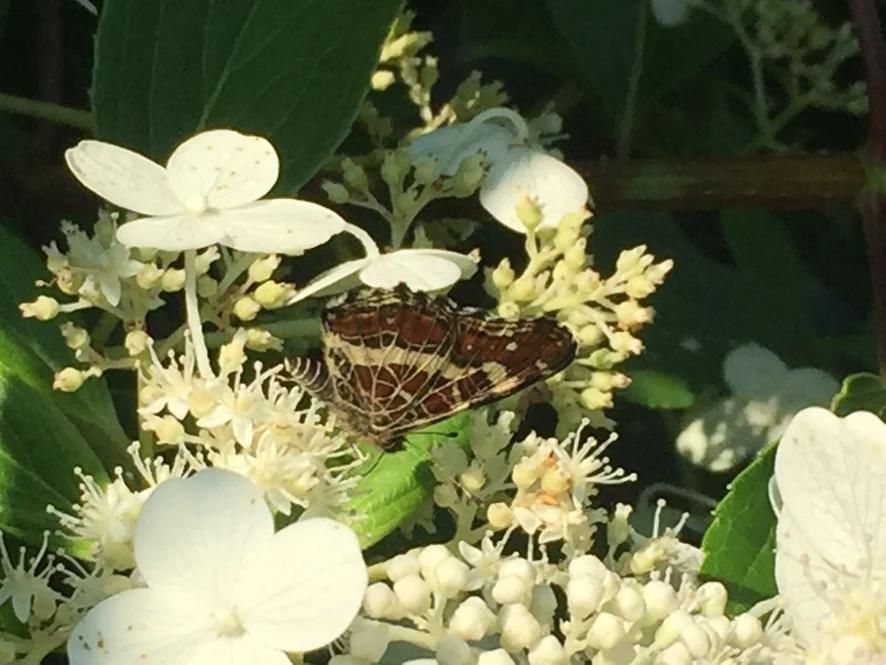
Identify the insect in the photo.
Araschnia levana
